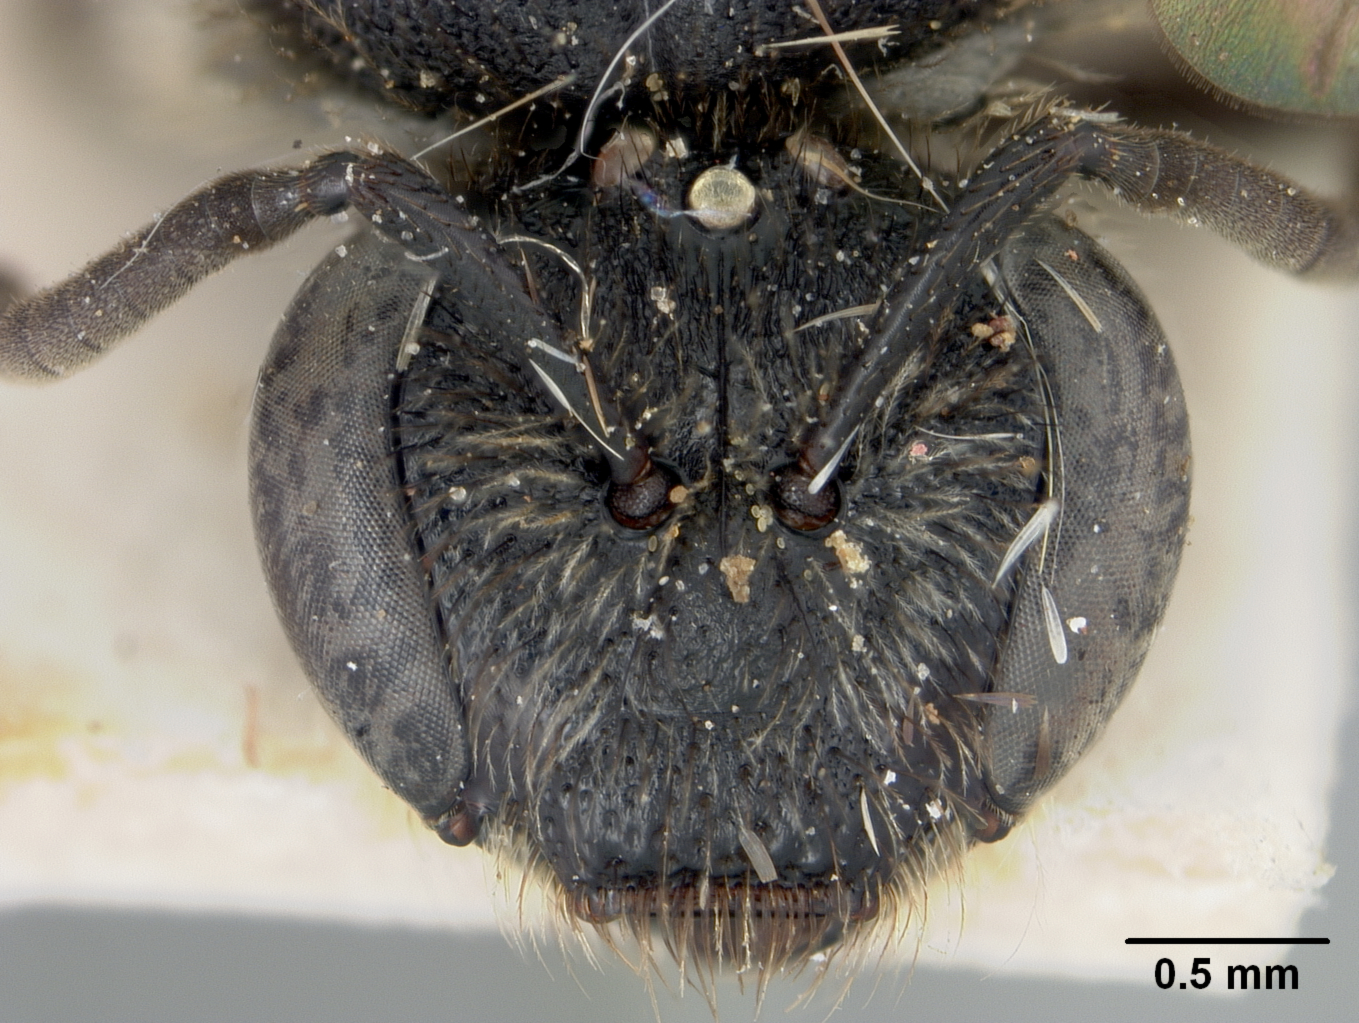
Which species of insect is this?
Halictus littleri
